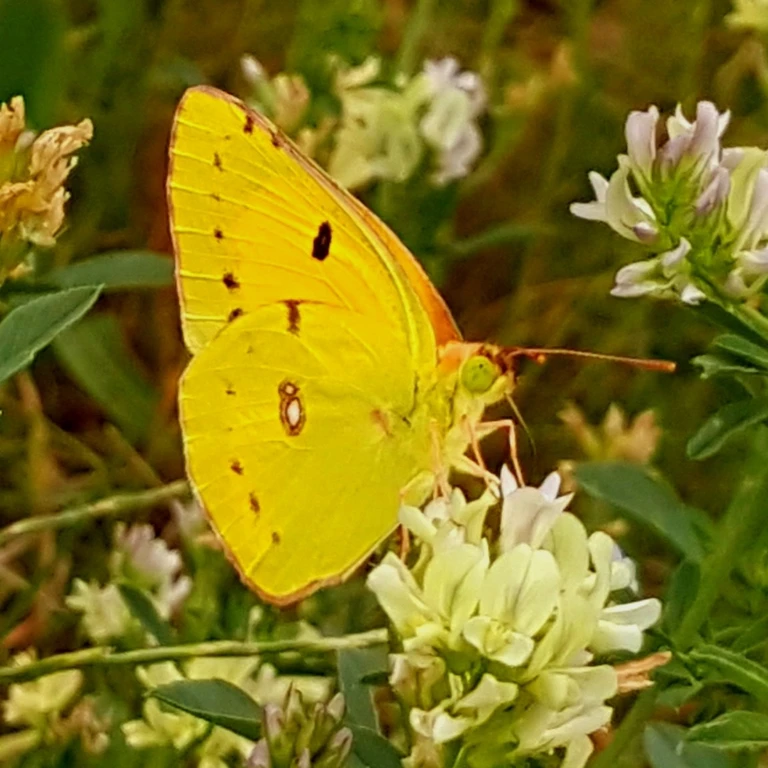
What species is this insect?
Colias croceus
